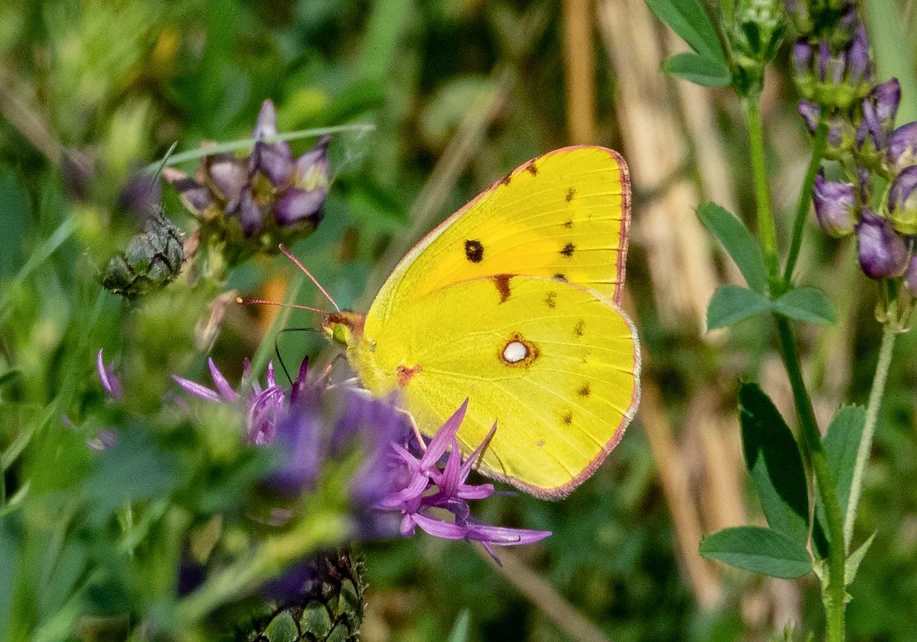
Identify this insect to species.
Colias croceus
